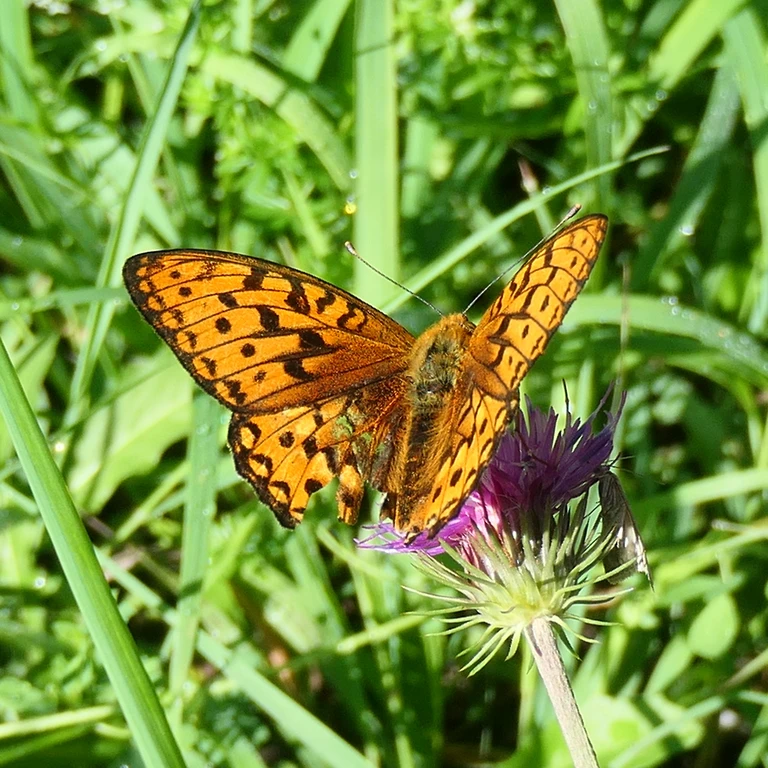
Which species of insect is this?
Fabriciana adippe
